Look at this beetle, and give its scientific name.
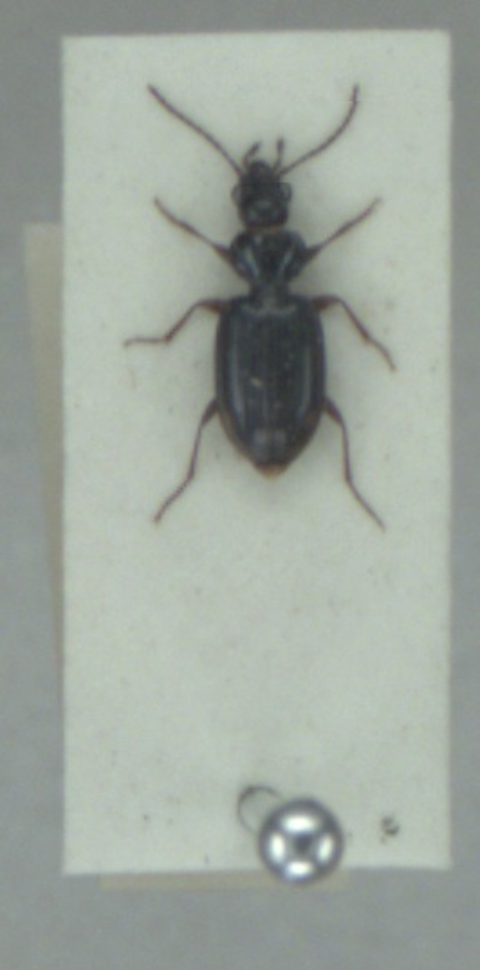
Bembidion lunulatum
